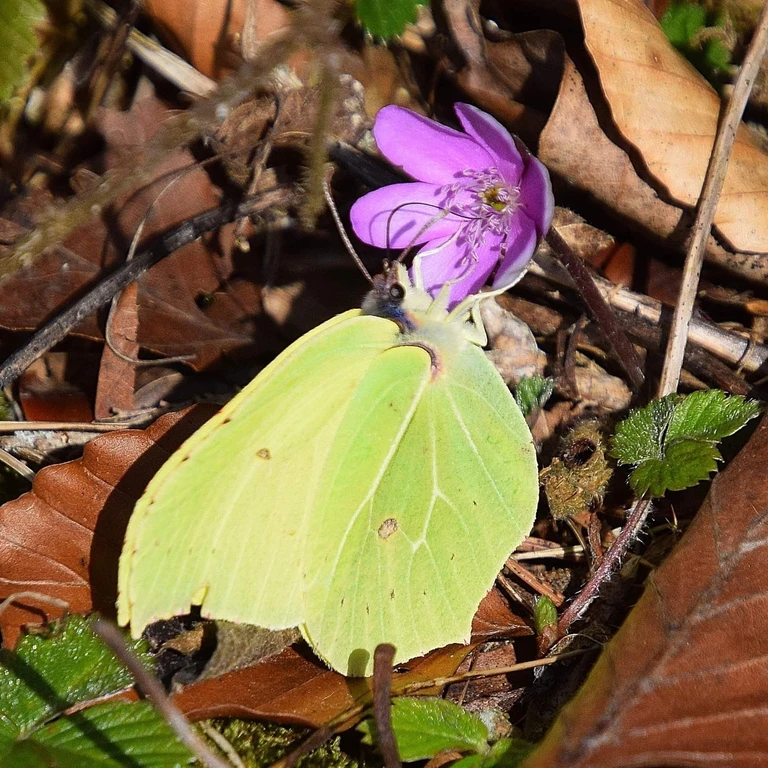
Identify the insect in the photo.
Gonepteryx rhamni
